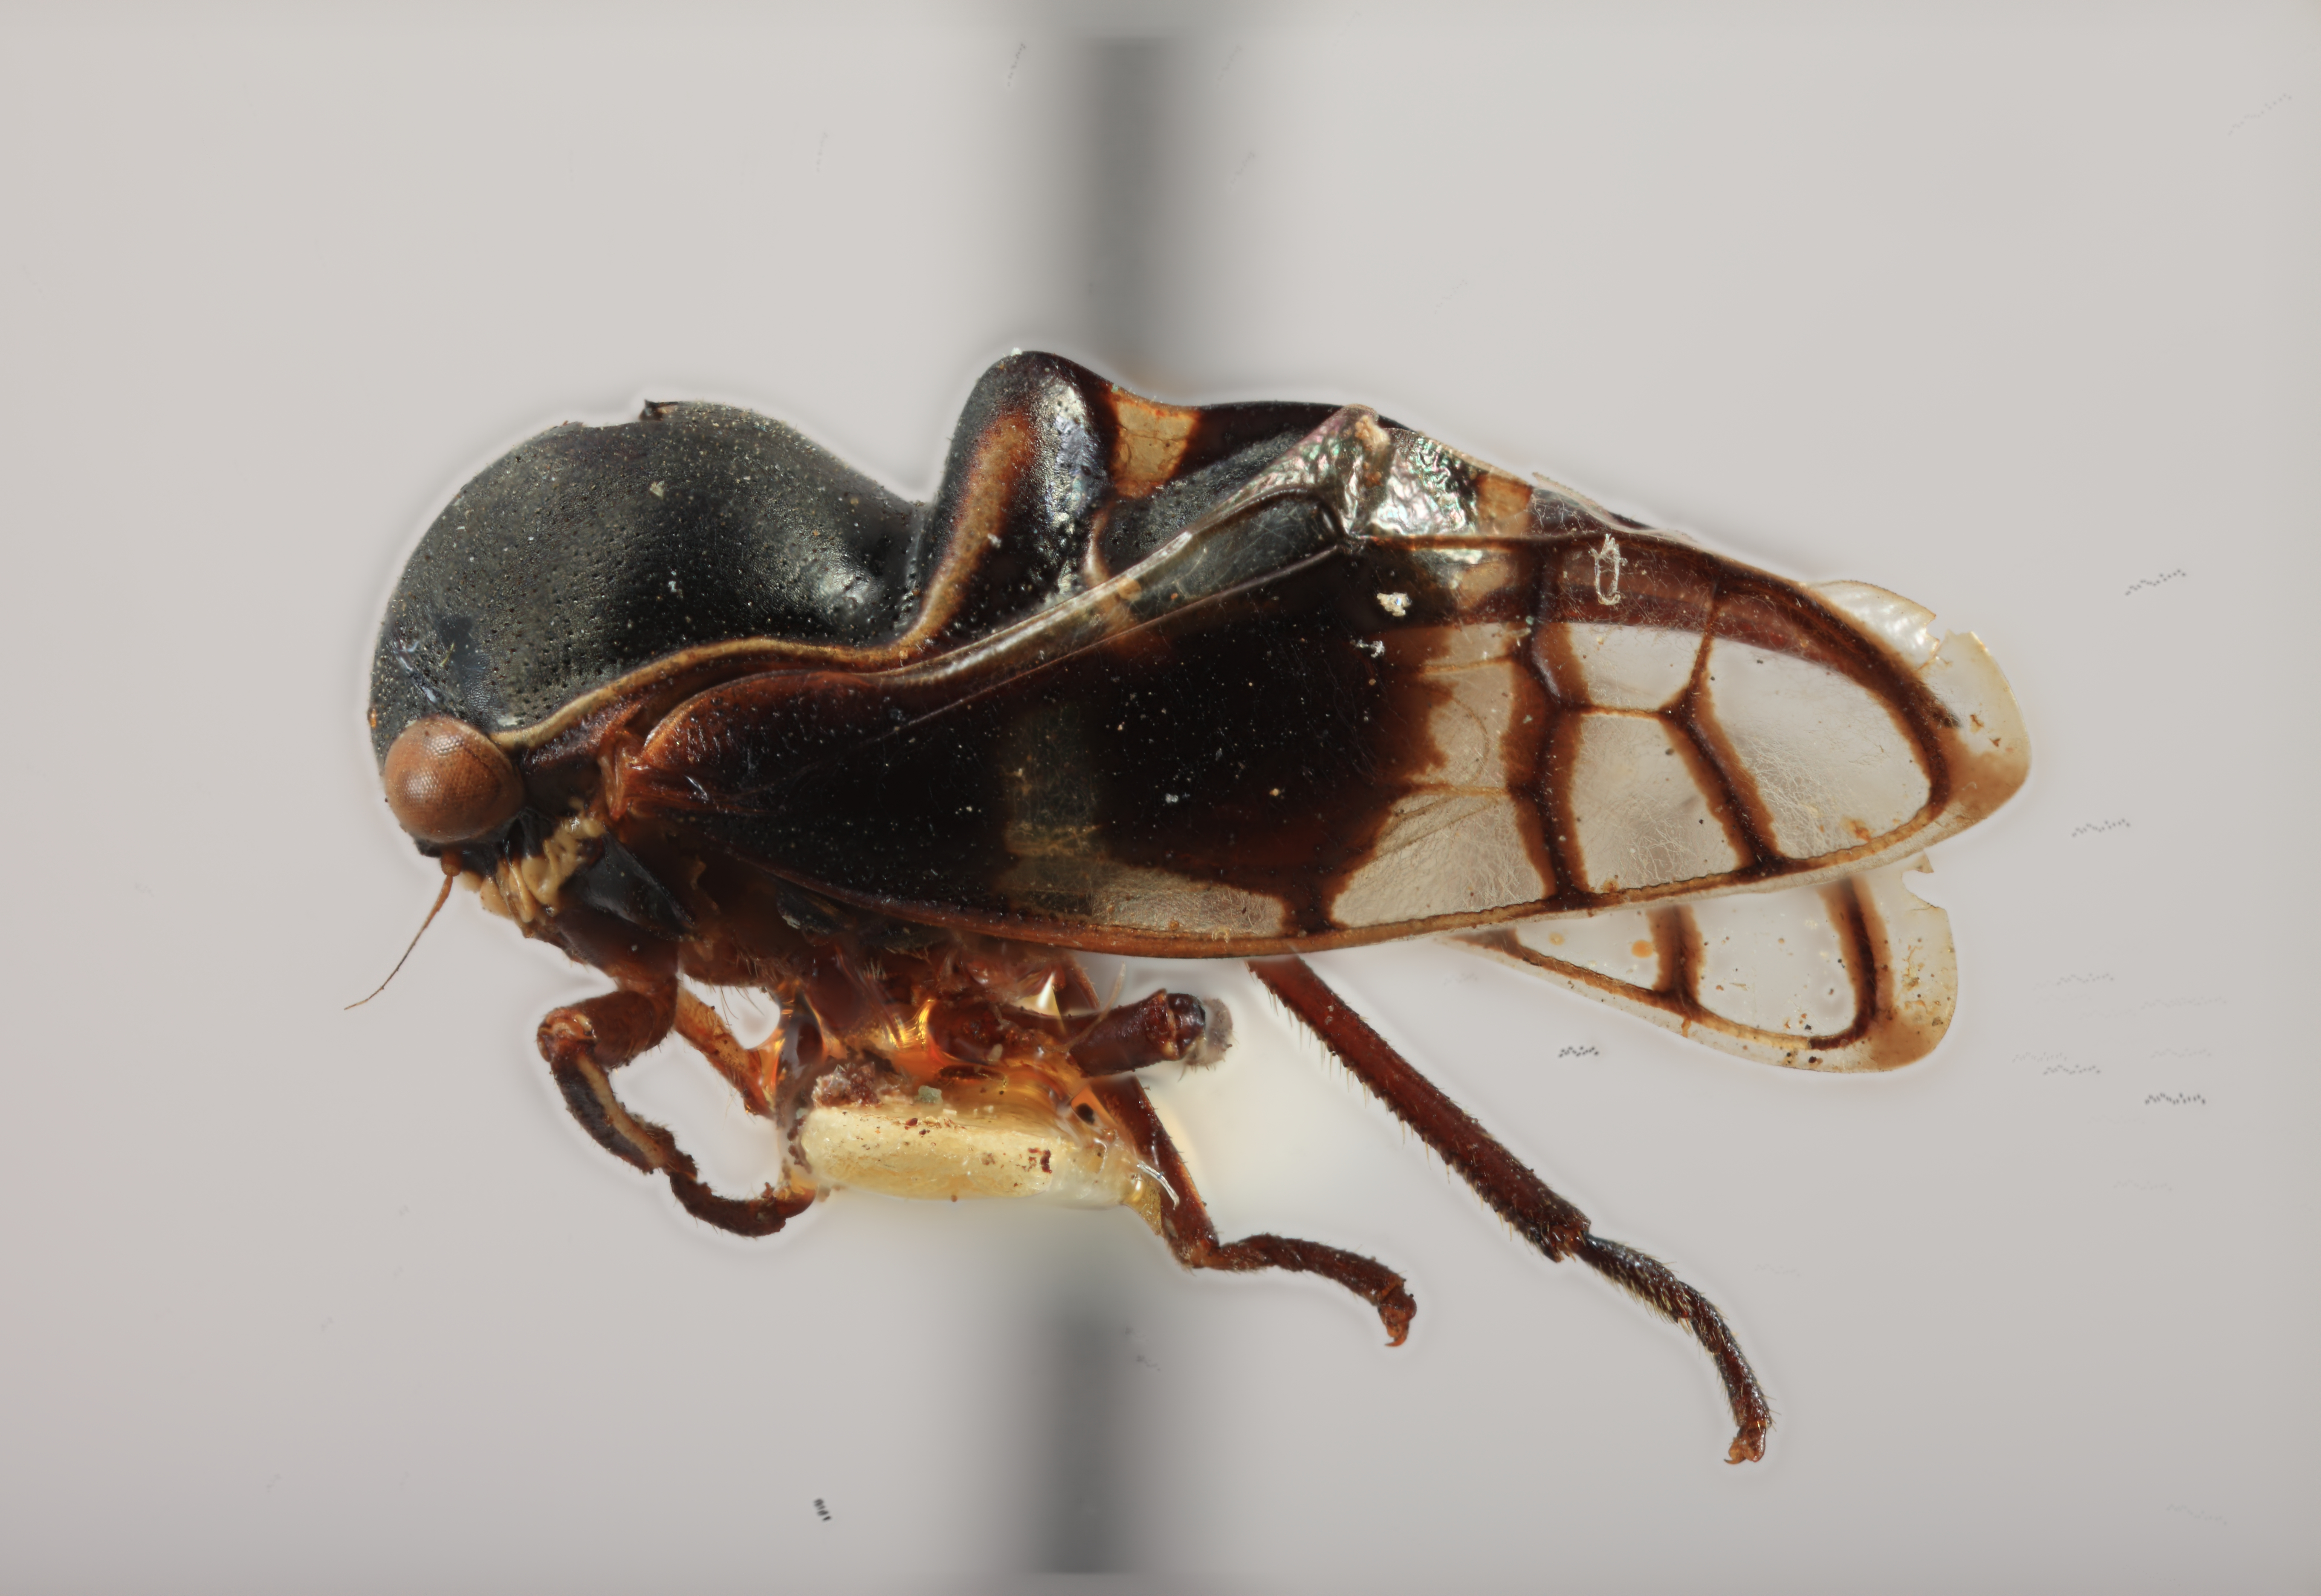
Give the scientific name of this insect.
Paratonae binodosa
